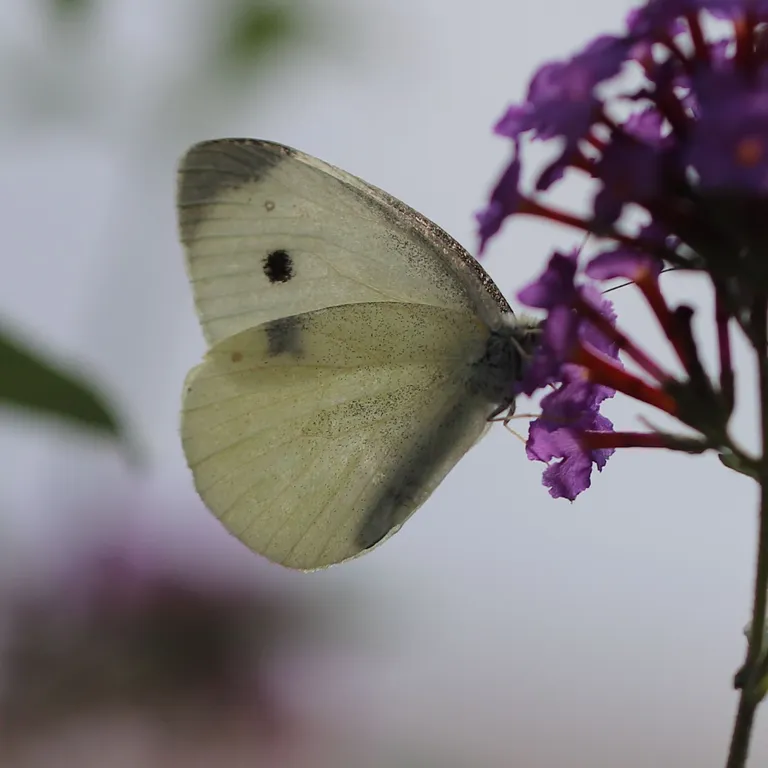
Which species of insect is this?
Pieris rapae
